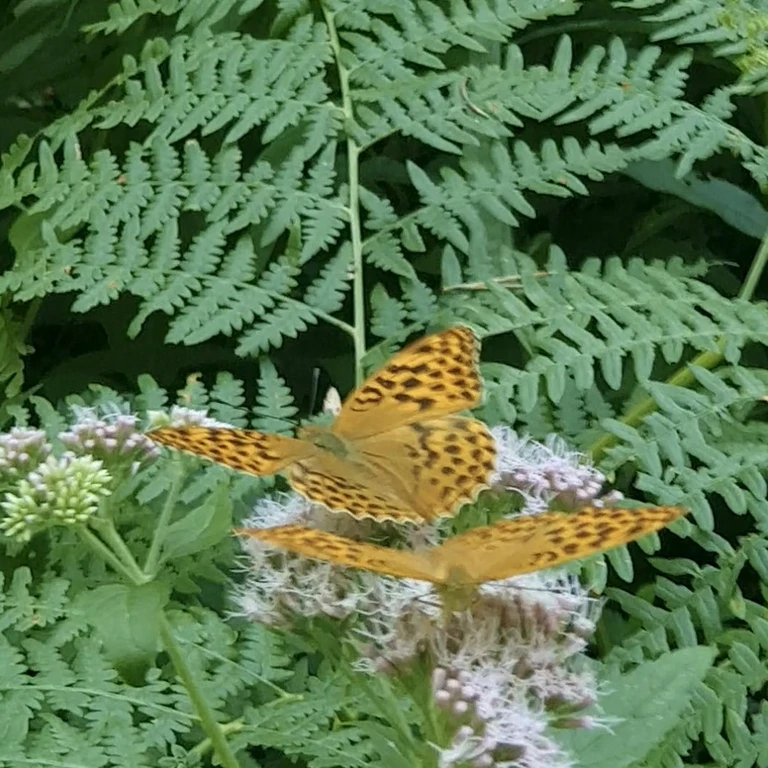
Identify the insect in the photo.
Argynnis paphia
